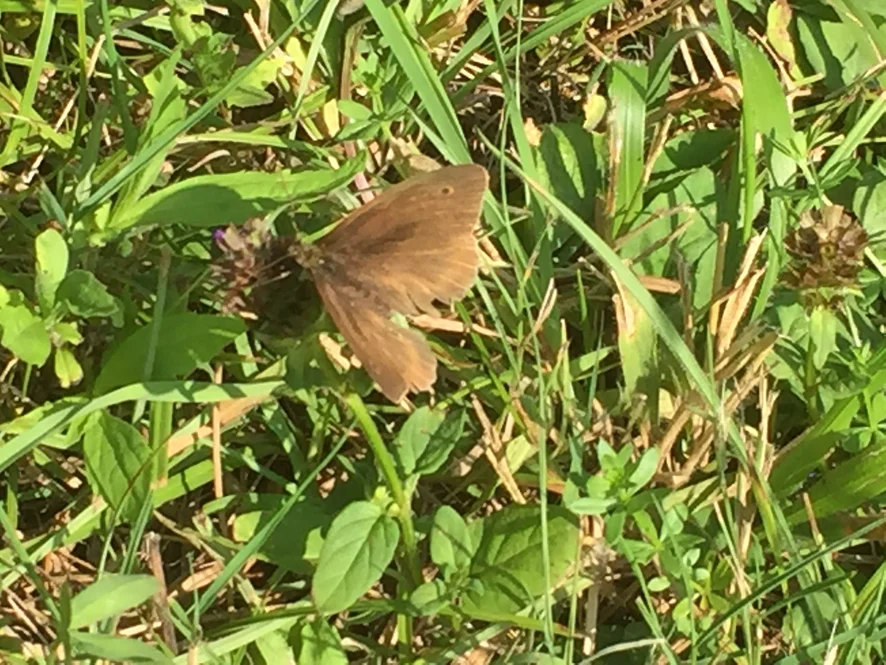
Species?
Maniola jurtina
